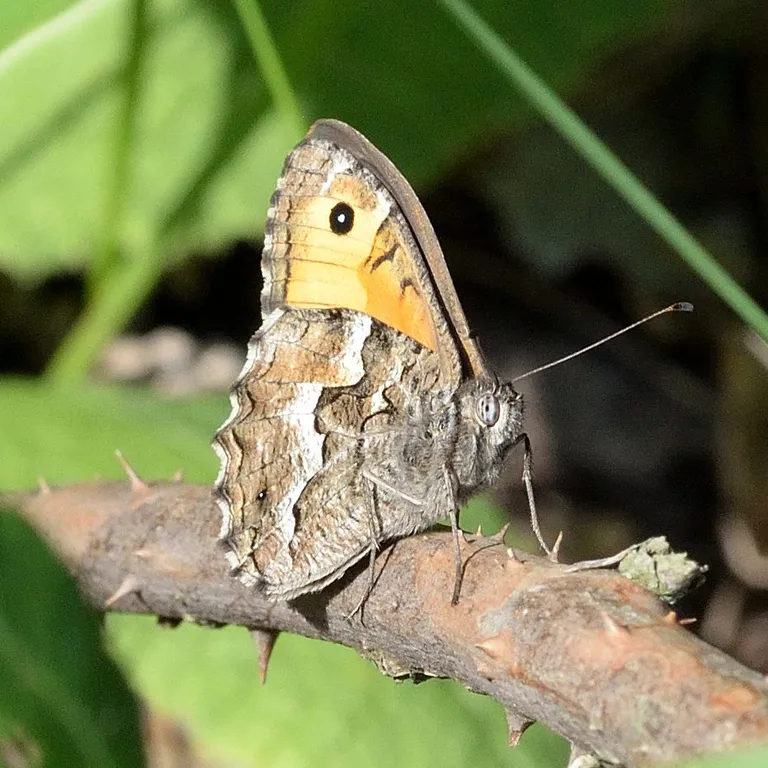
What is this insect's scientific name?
Hipparchia semele
